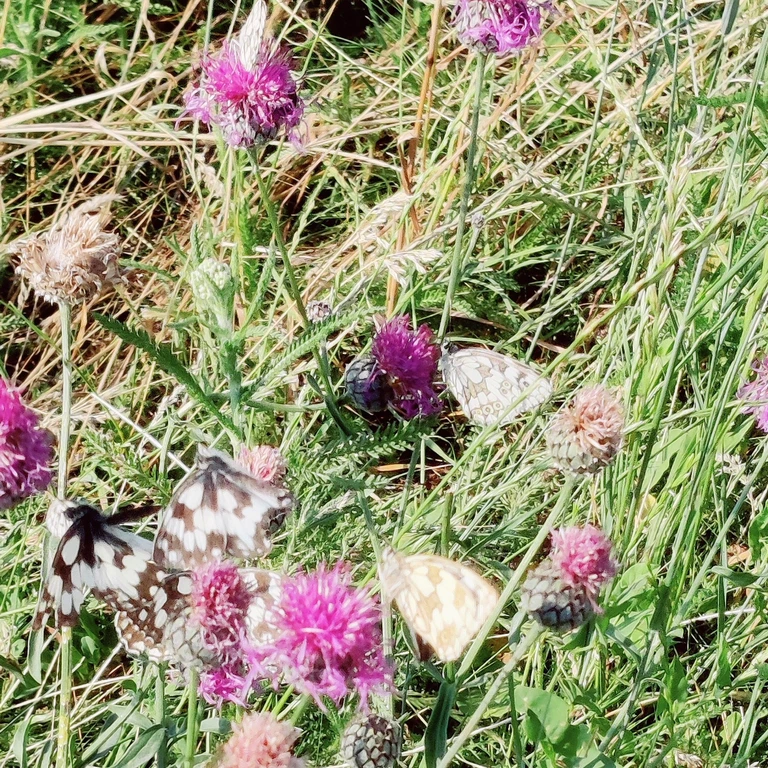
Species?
Melanargia galathea
